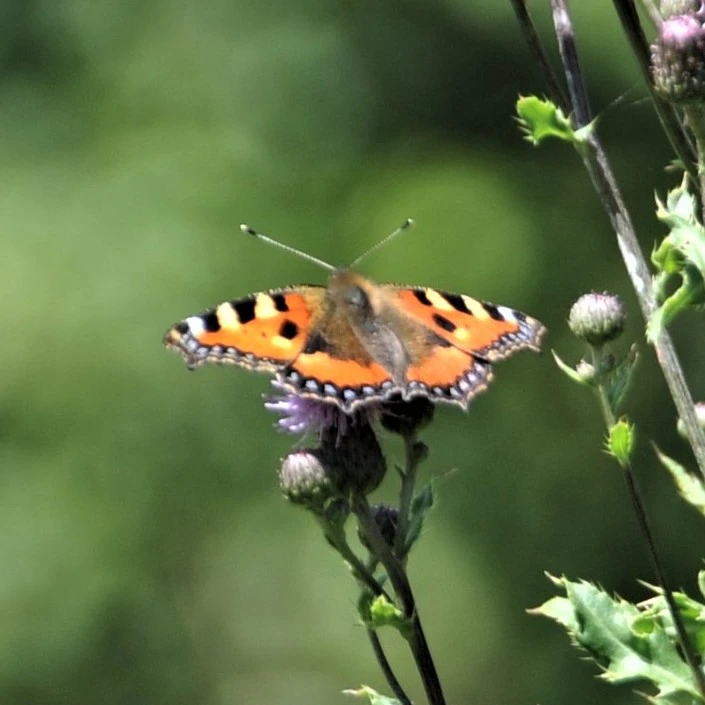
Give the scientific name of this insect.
Aglais urticae
